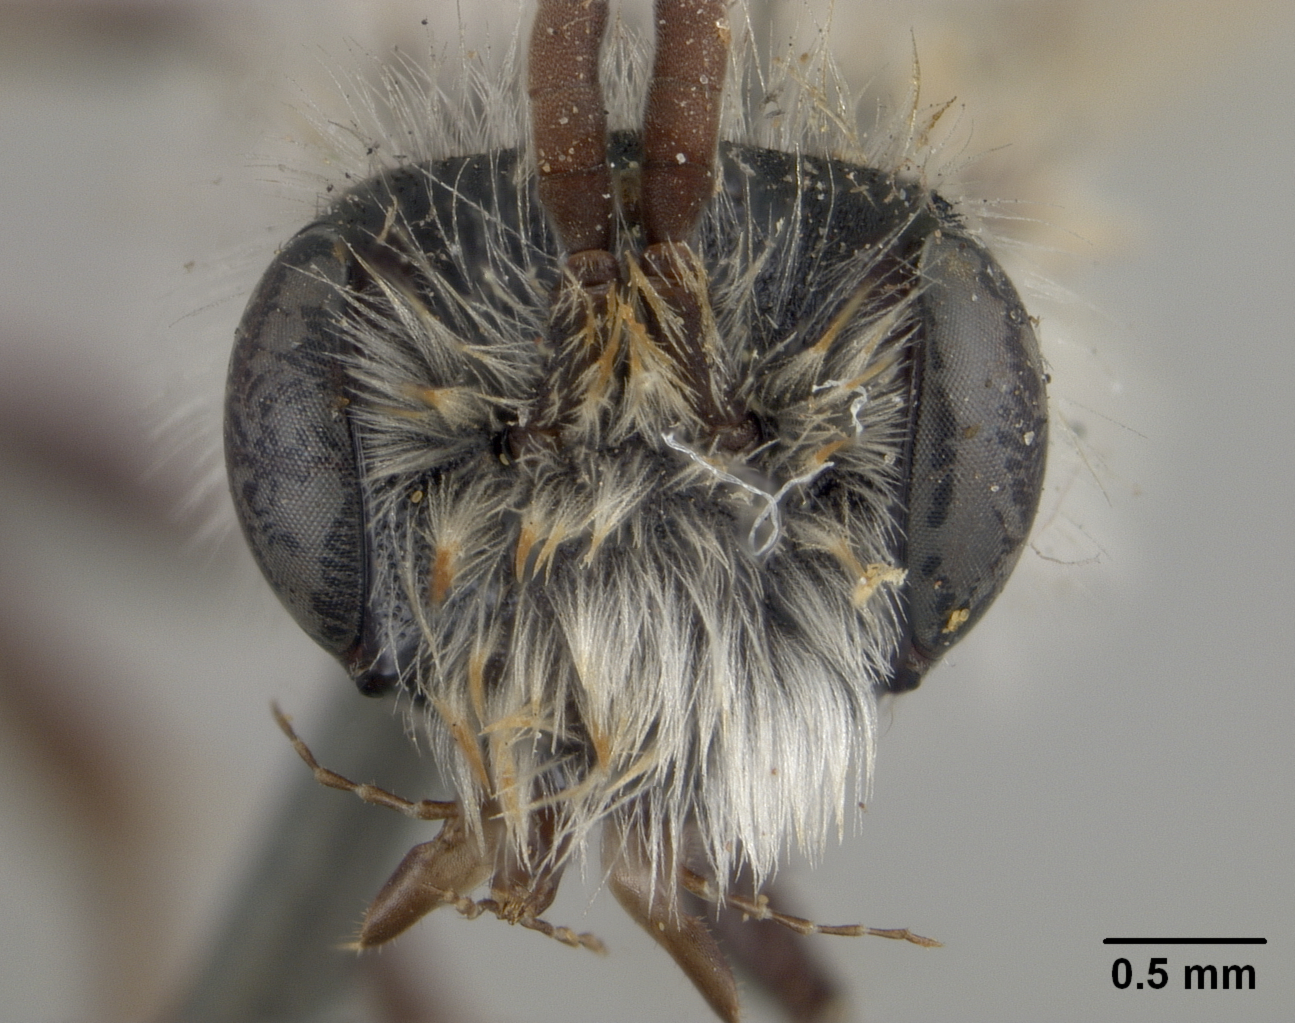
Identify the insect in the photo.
Andrena monilicornis
